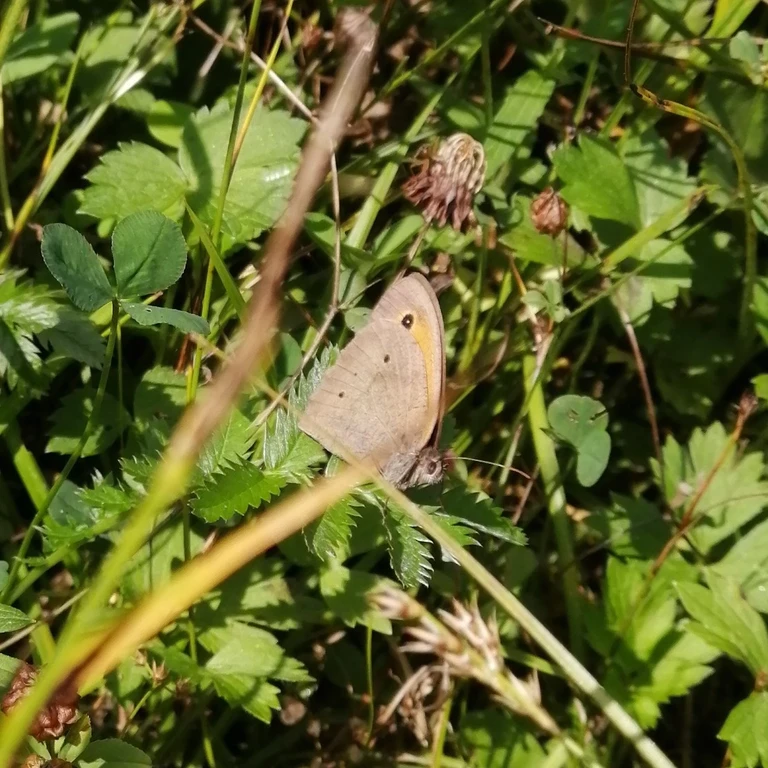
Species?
Maniola jurtina
